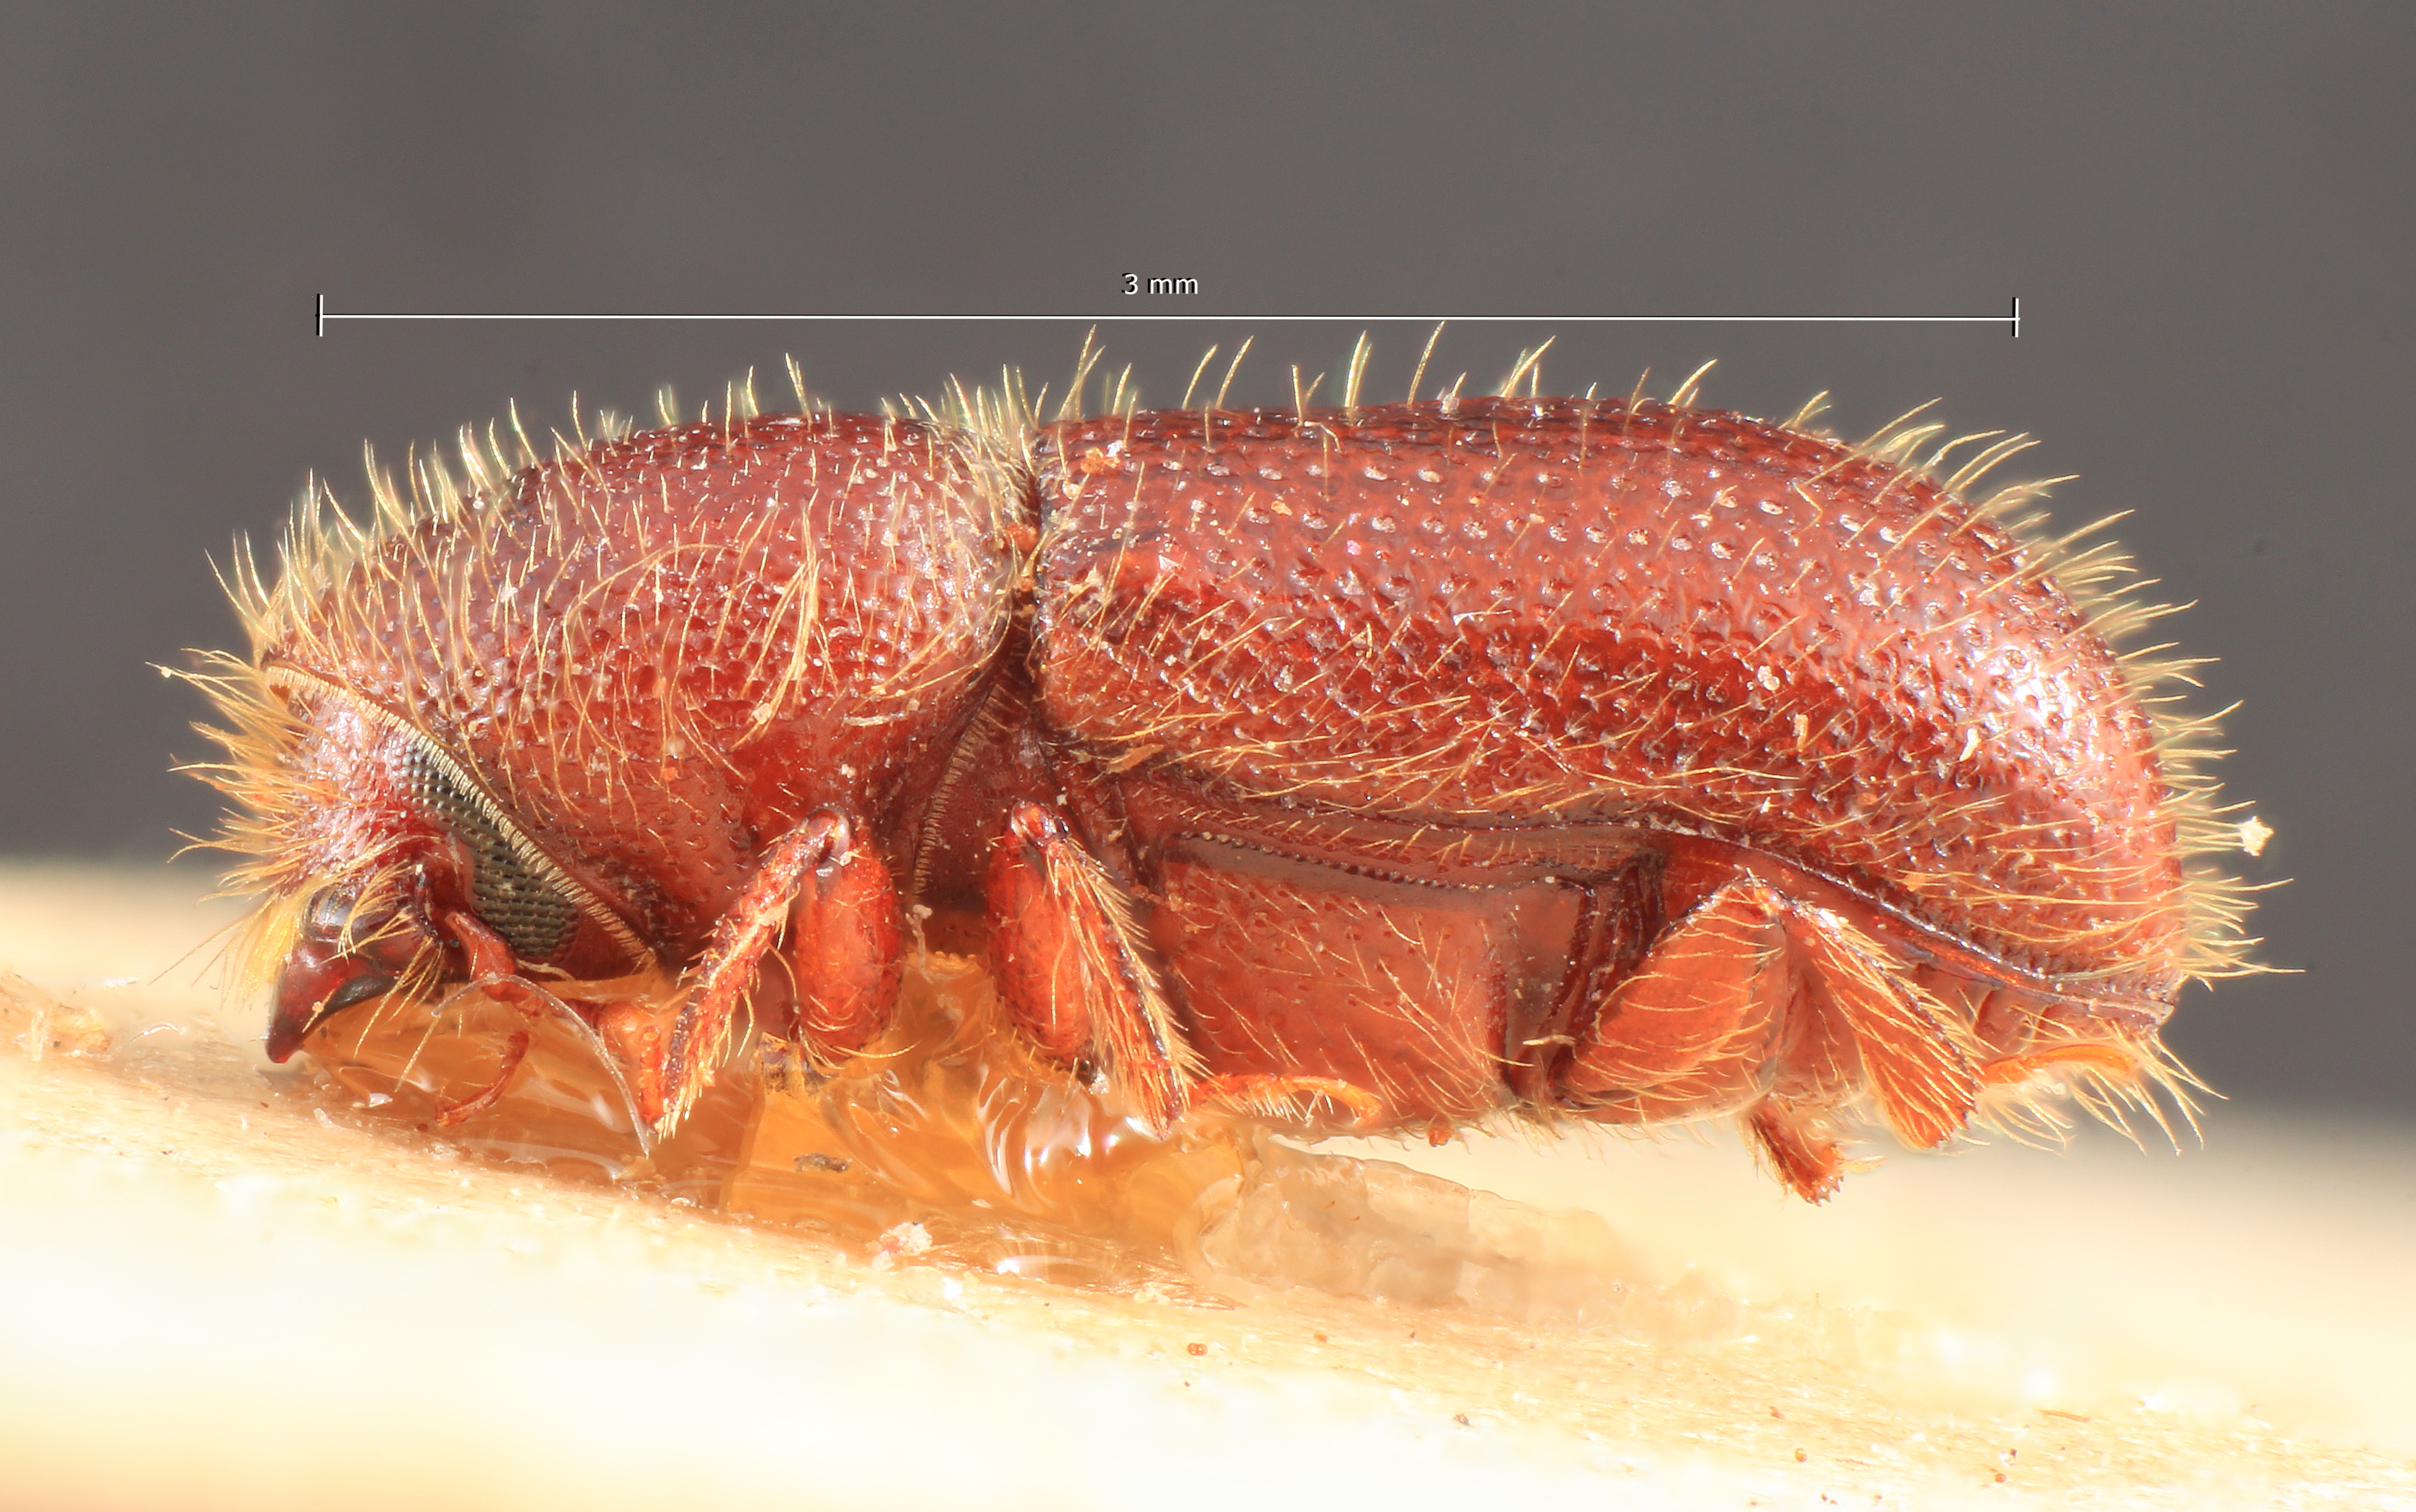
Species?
Dryocoetes artepunctatus
